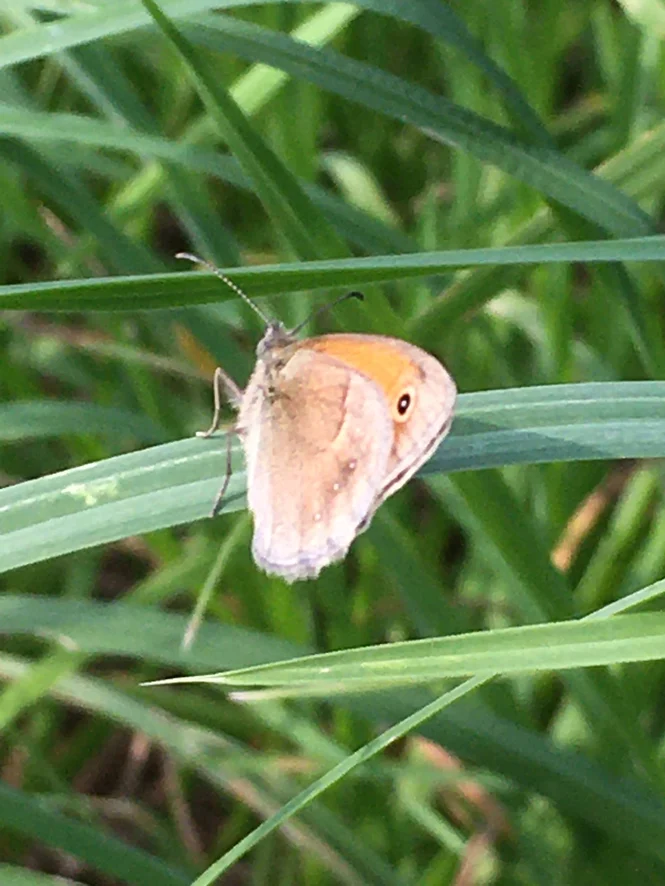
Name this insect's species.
Coenonympha pamphilus
